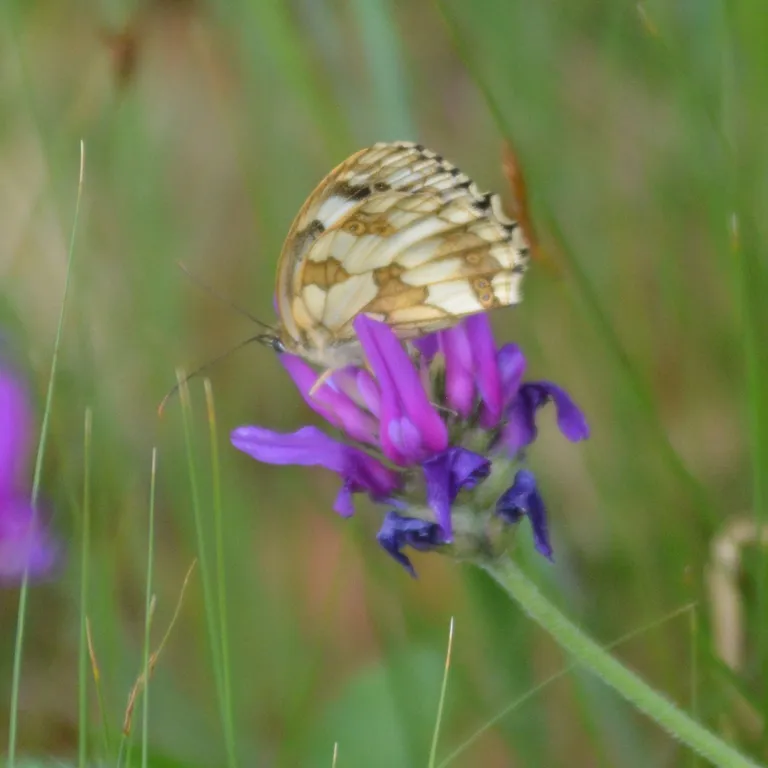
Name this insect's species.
Melanargia galathea
